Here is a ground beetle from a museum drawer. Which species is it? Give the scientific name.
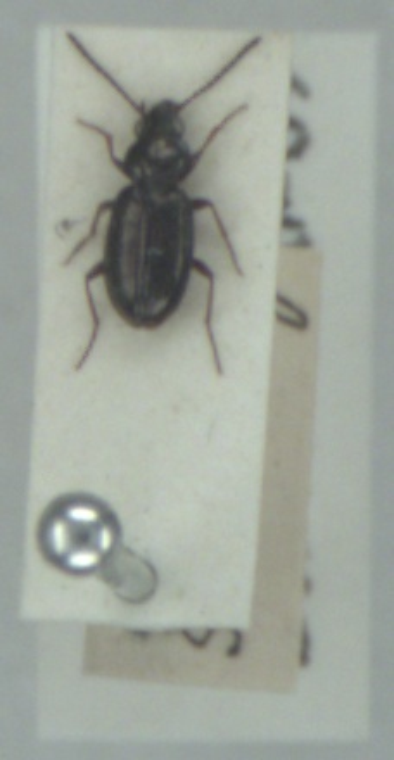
Bembidion lampros
